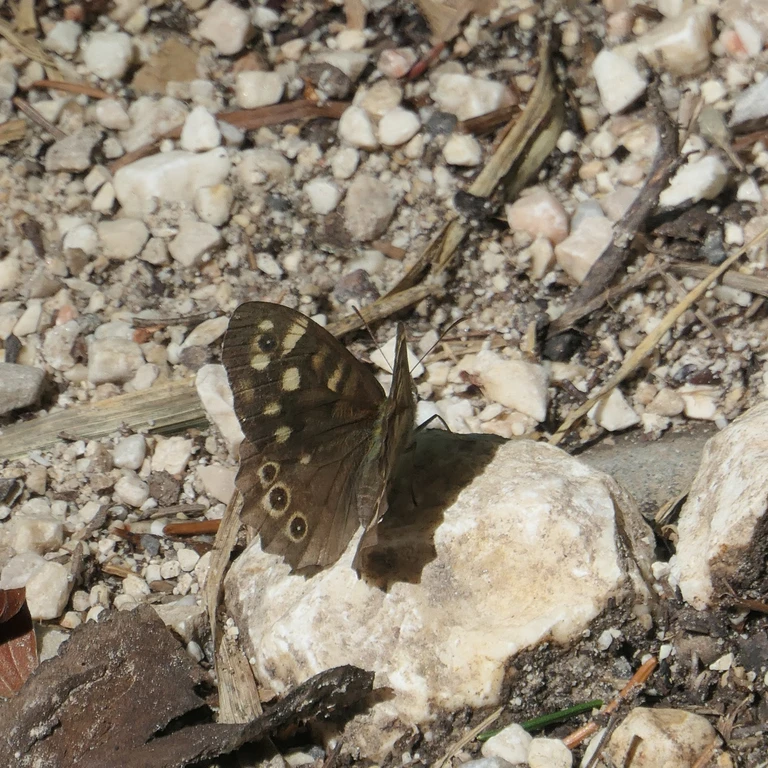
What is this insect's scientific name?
Pararge aegeria
